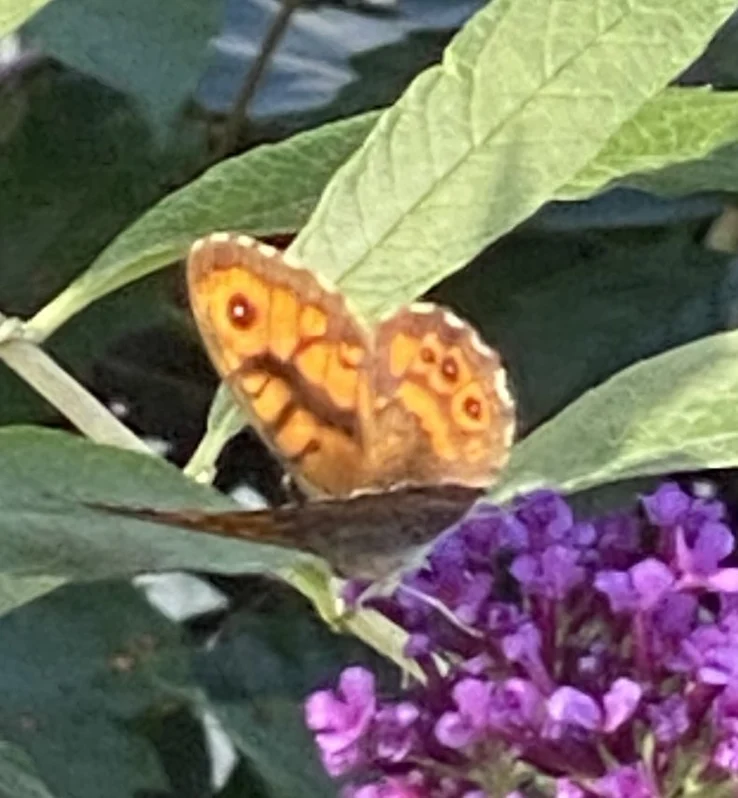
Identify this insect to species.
Lasiommata megera (also Pararge megera)
